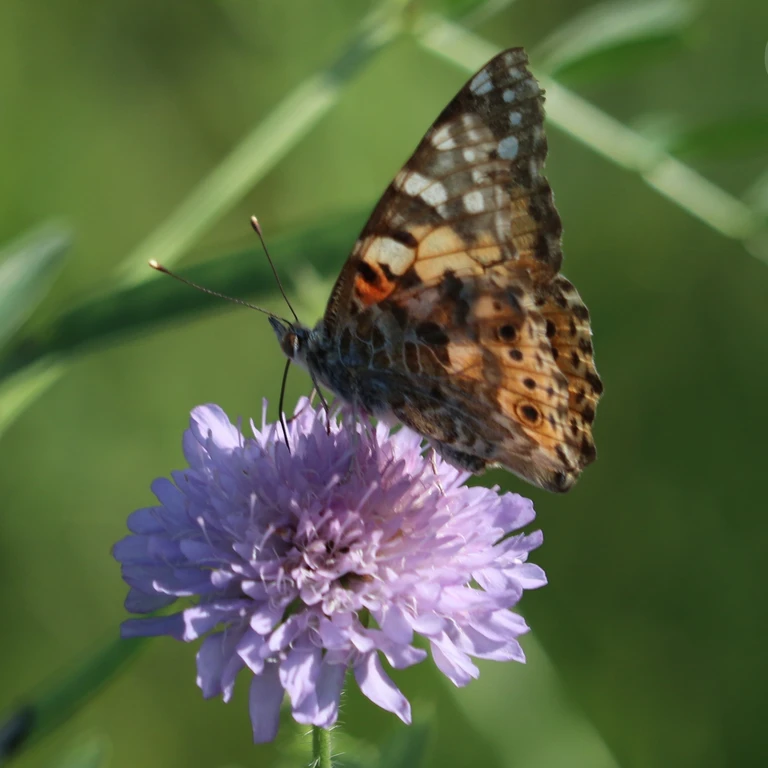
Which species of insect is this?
Vanessa cardui
